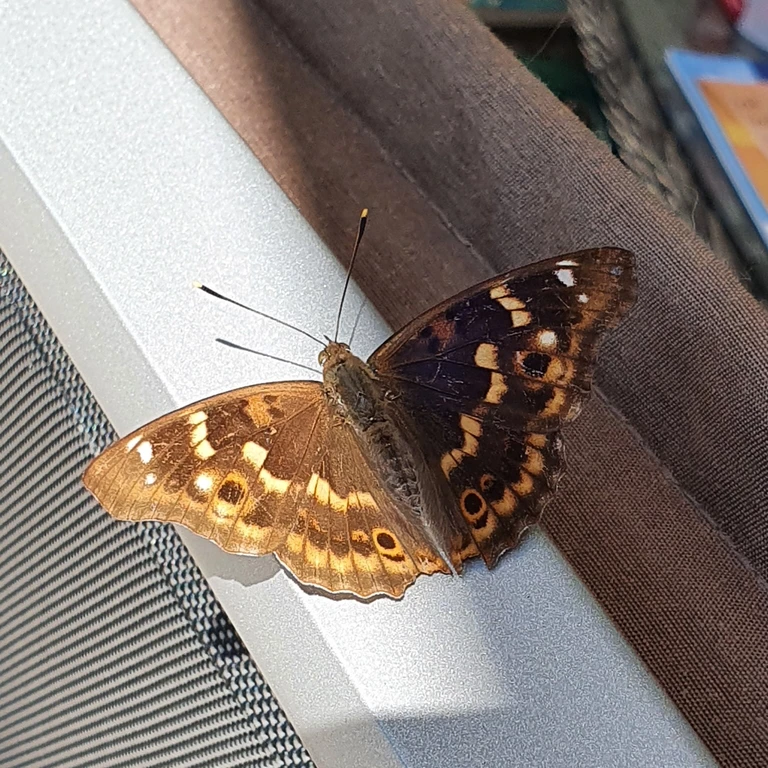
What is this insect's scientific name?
Apatura ilia
